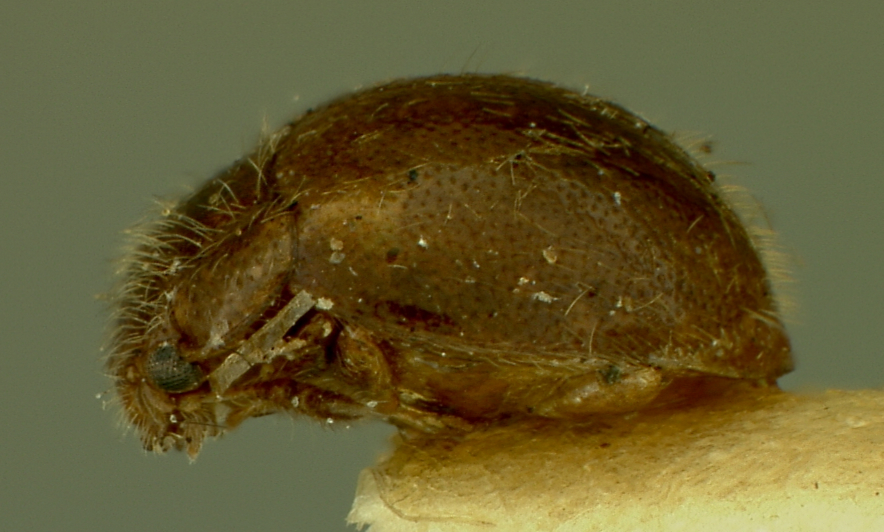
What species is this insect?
Geoendomychus punctatus
